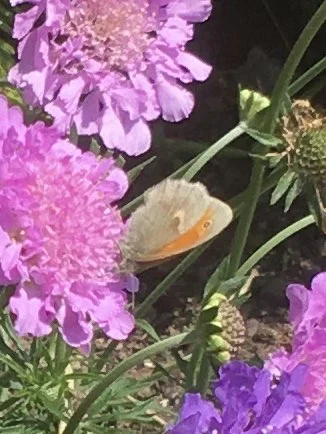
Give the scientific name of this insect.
Coenonympha pamphilus
